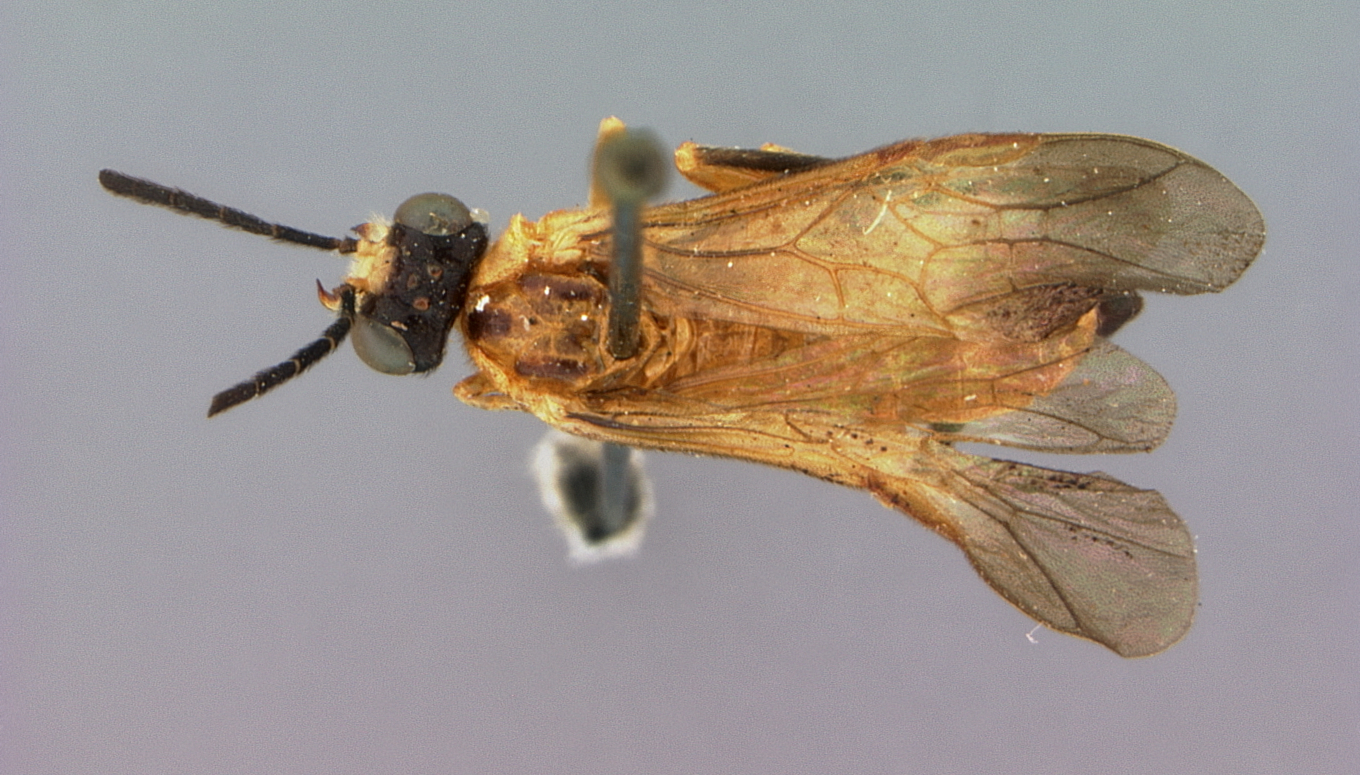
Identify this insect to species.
Loboceras trimaculatum
